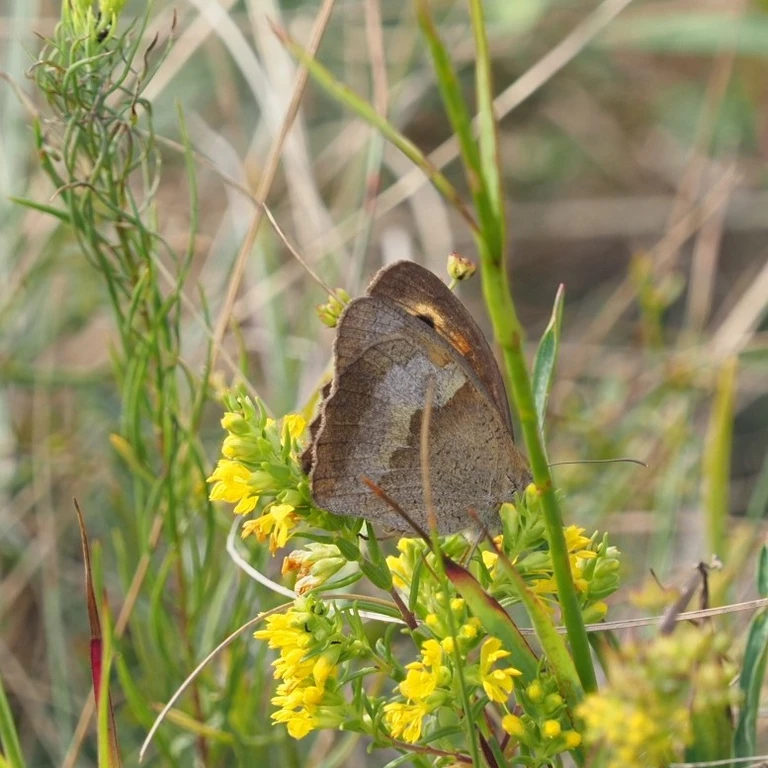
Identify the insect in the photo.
Maniola jurtina
